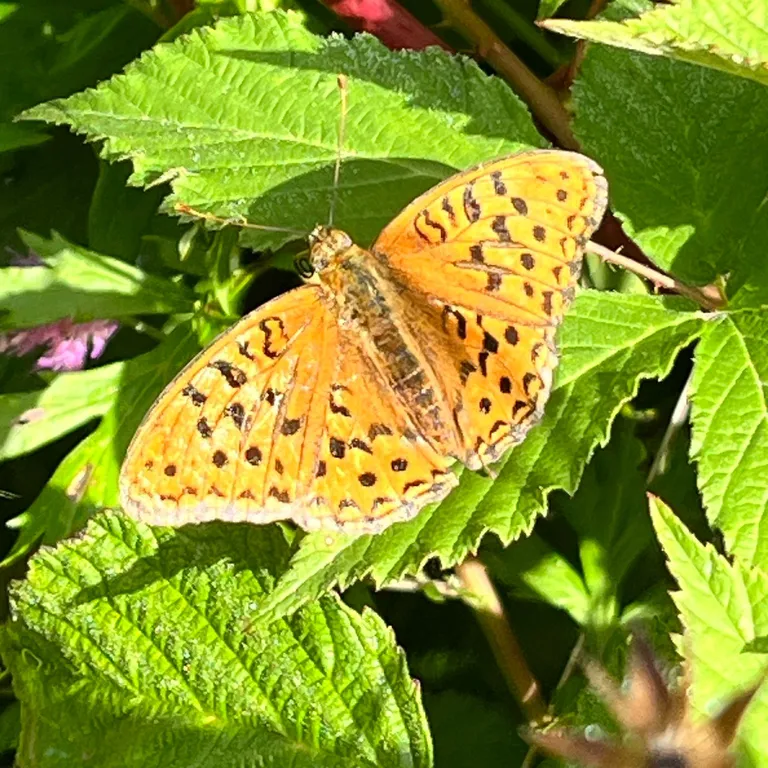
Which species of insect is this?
Fabriciana adippe
